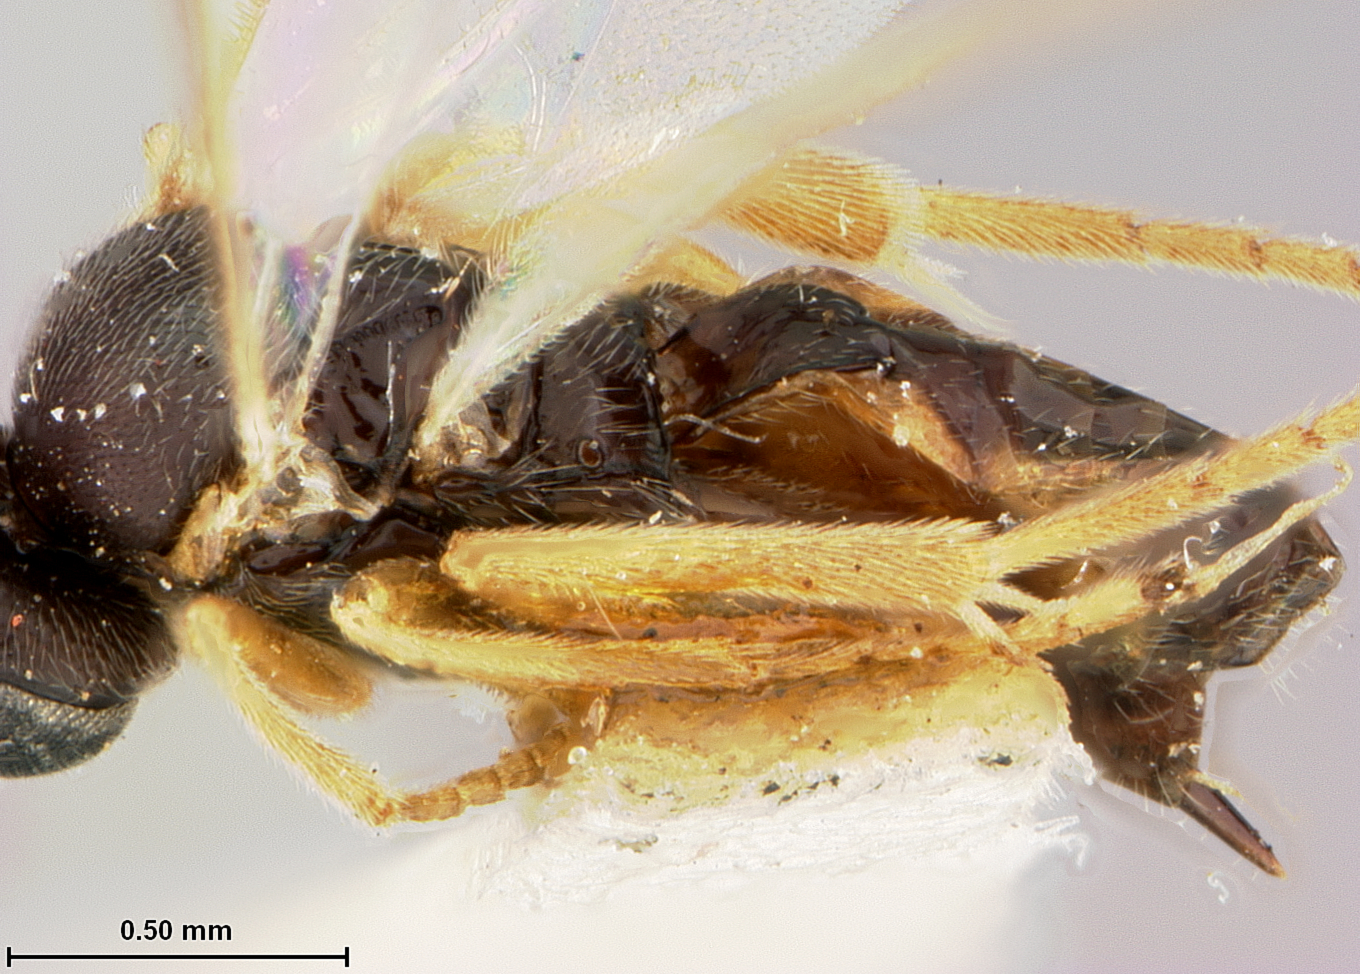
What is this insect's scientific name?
Apantelesteles japonicus
